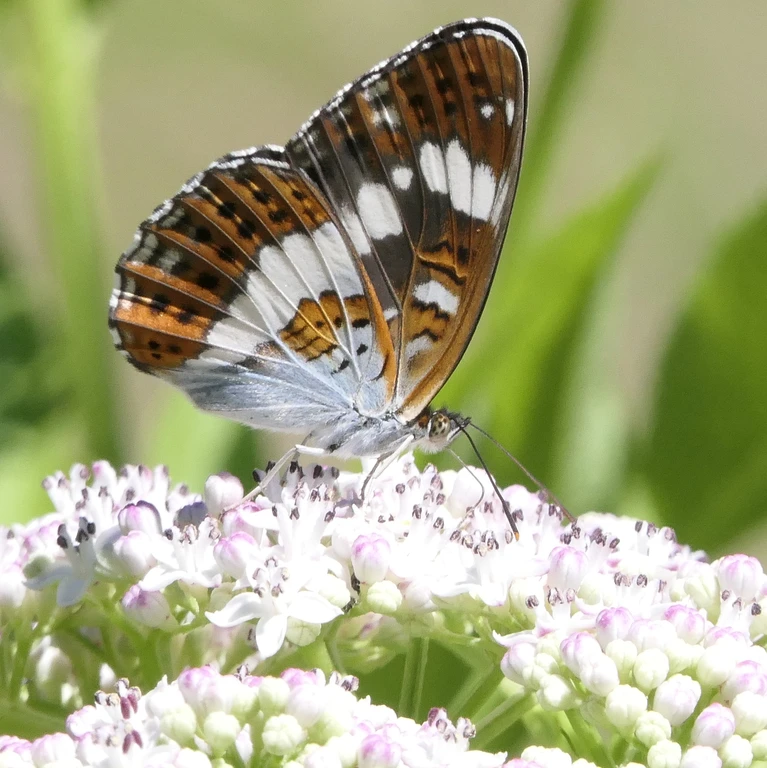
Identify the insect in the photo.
Limenitis camilla (also Ladoga camilla)
